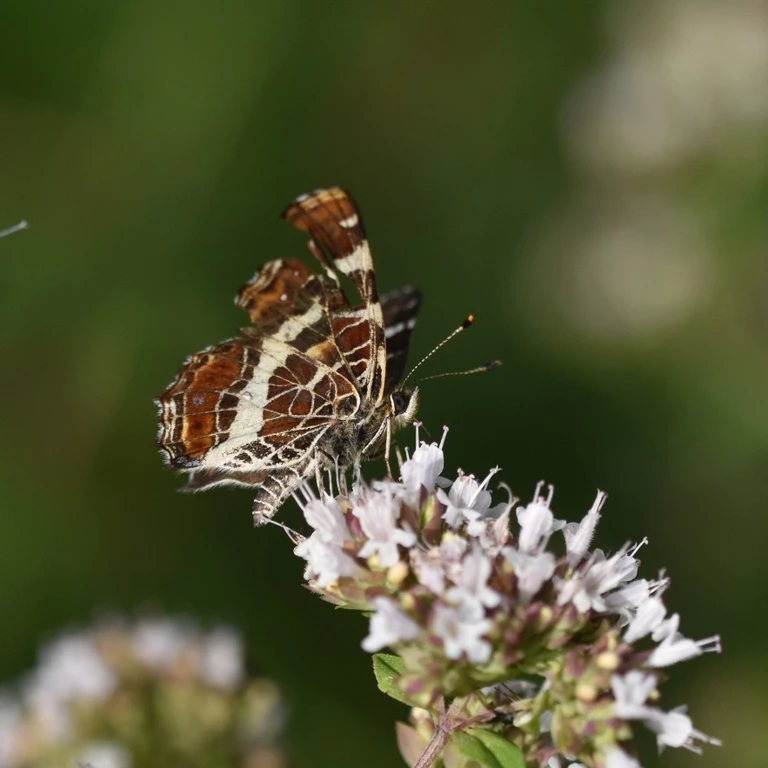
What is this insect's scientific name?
Araschnia levana
